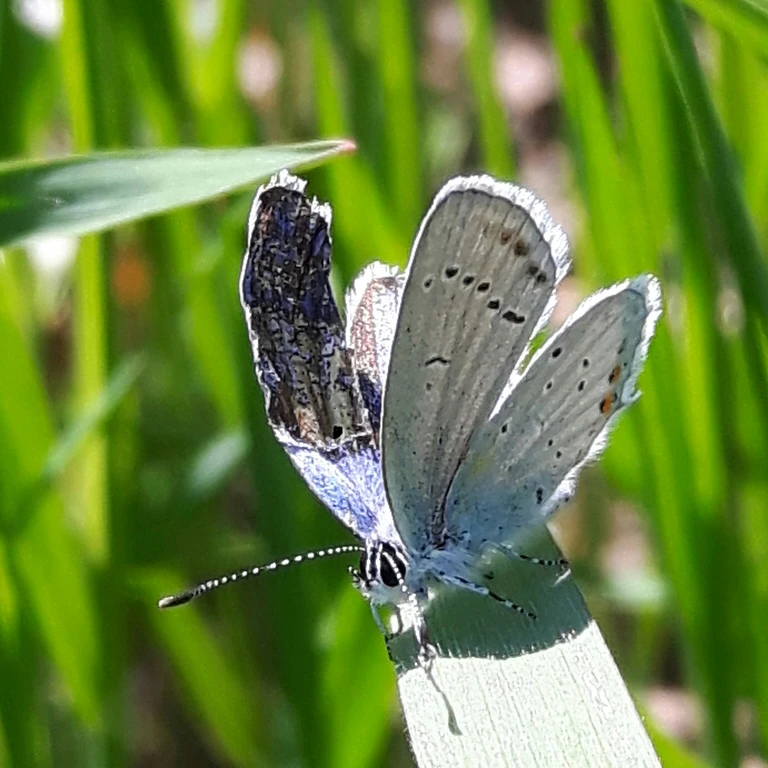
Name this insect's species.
Cupido argiades (also Elkalyce argiades)
